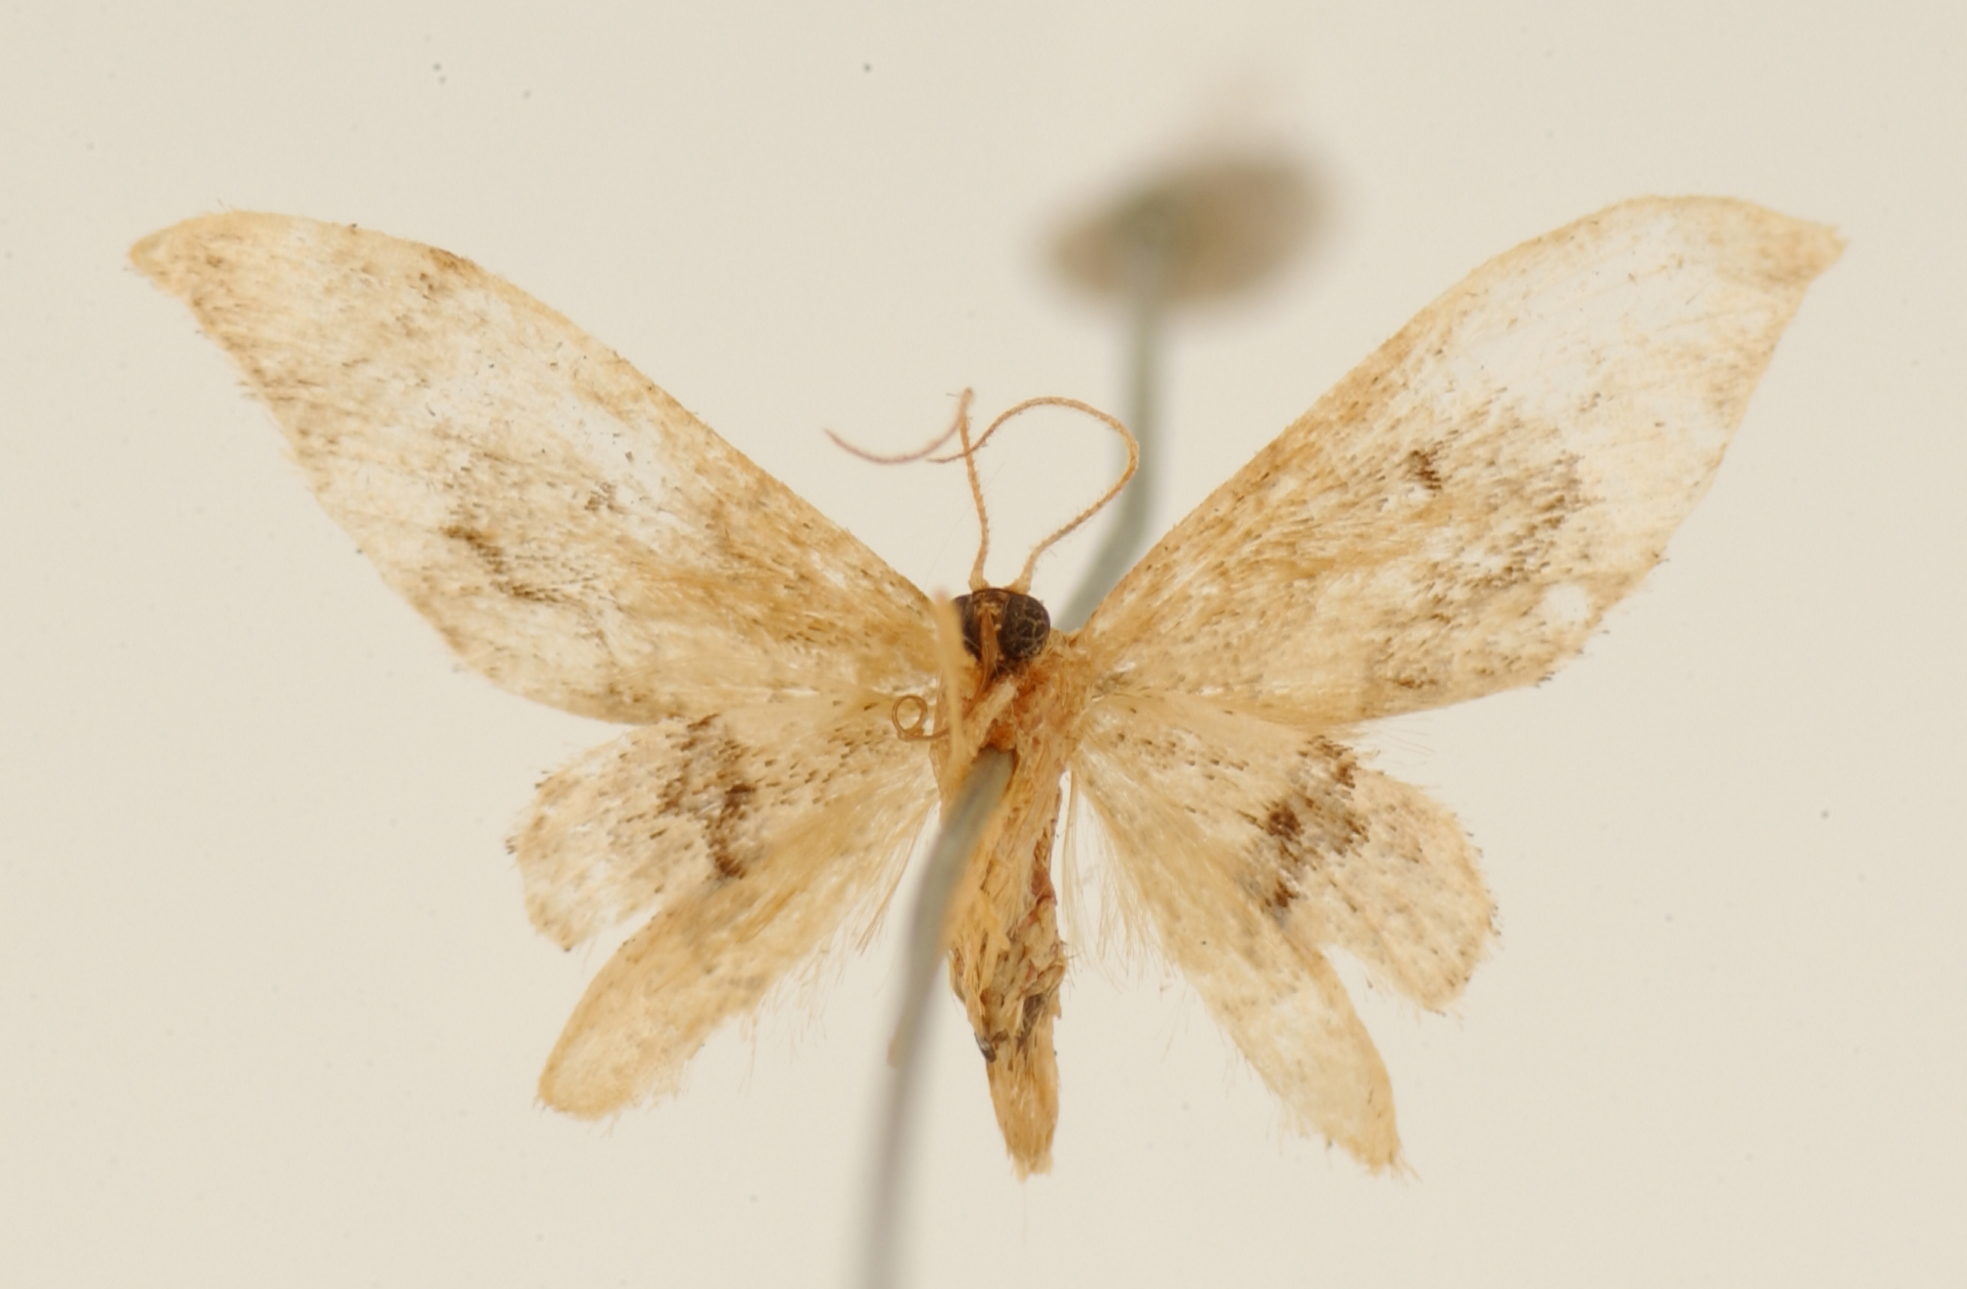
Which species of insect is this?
Deinopygia falcipennis
